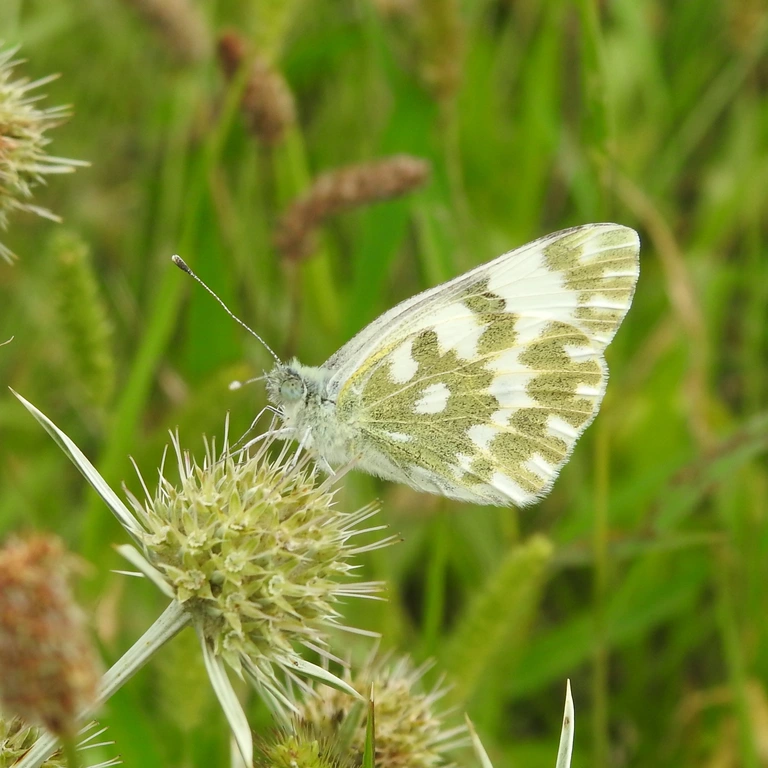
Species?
Pontia edusa
